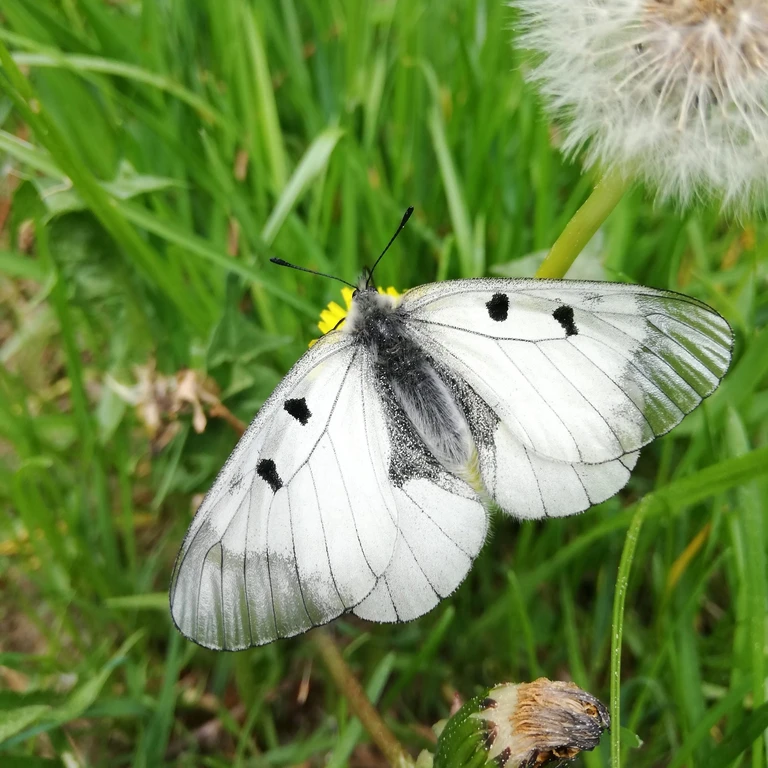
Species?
Parnassius mnemosyne
